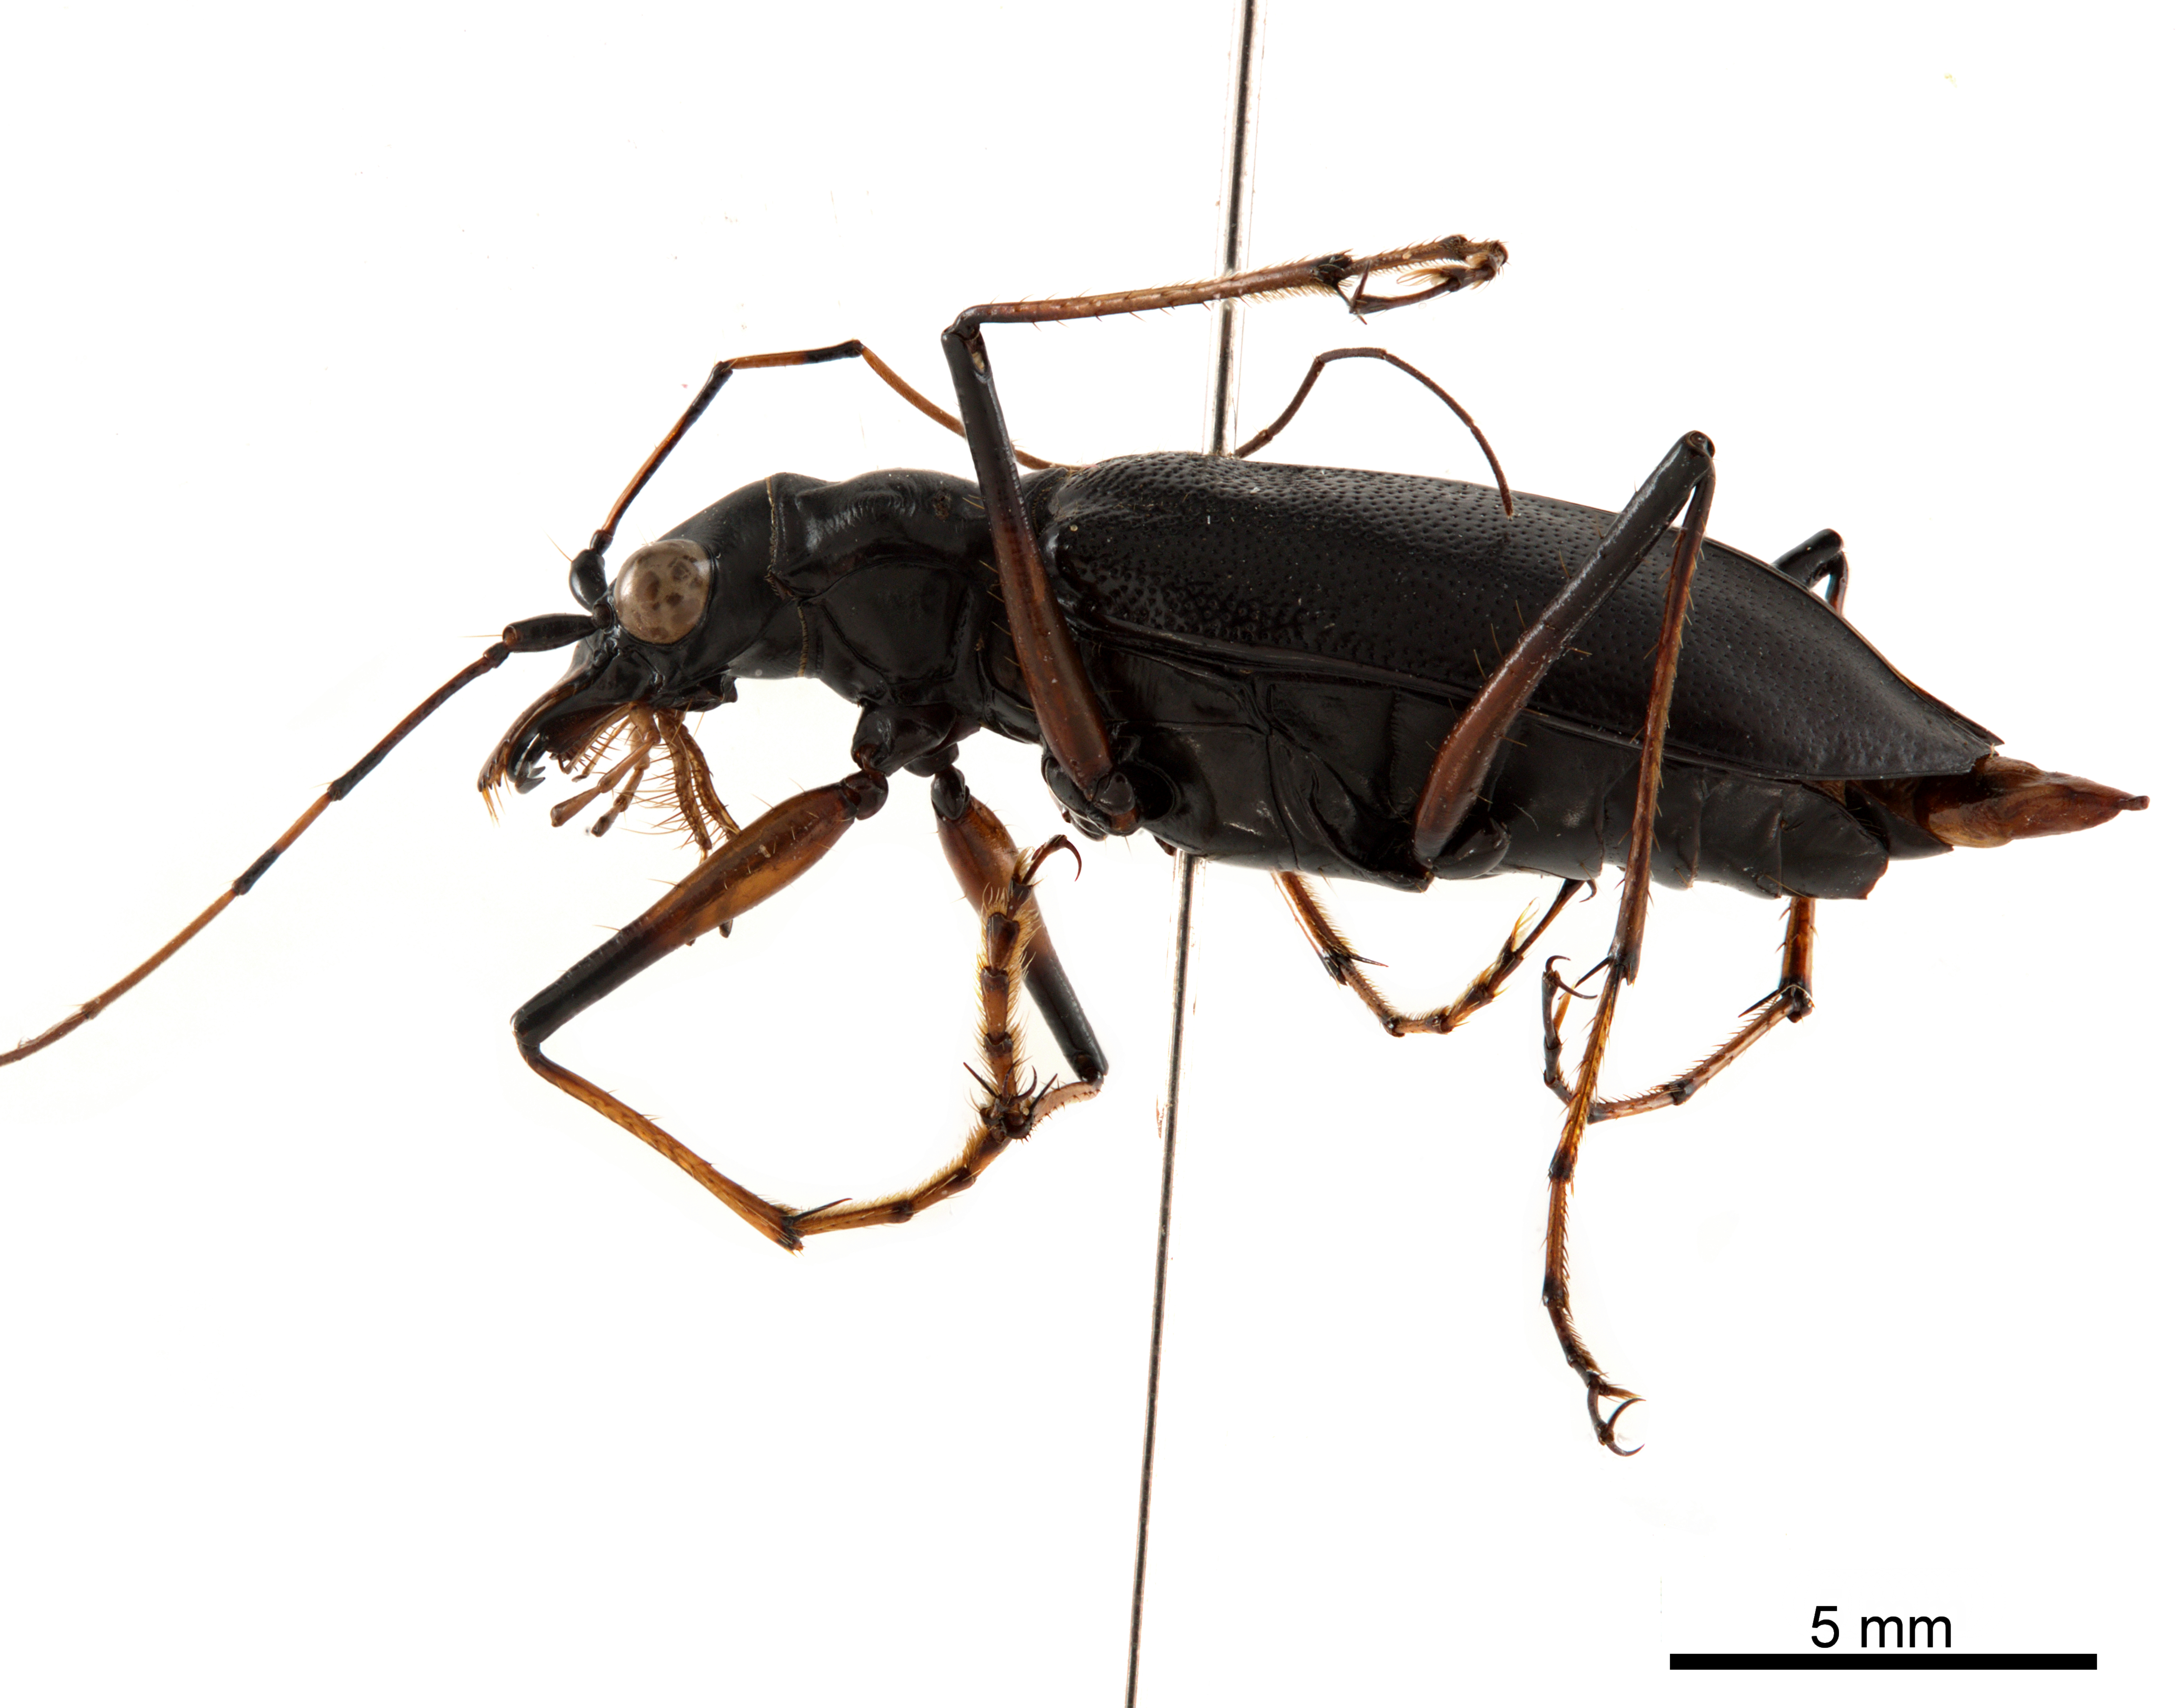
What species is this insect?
Oxycheila tristis
